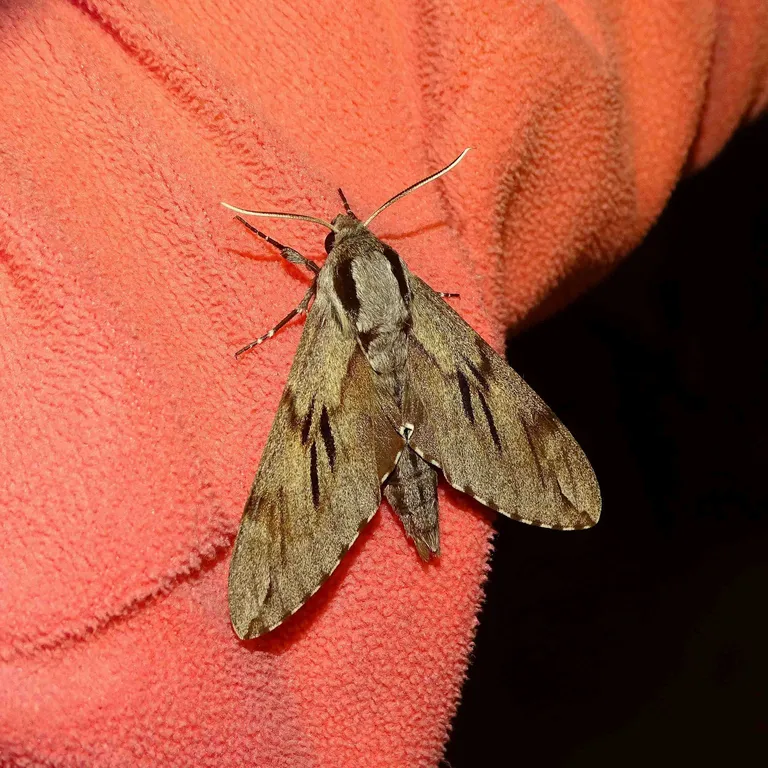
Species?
Sphinx pinastri
